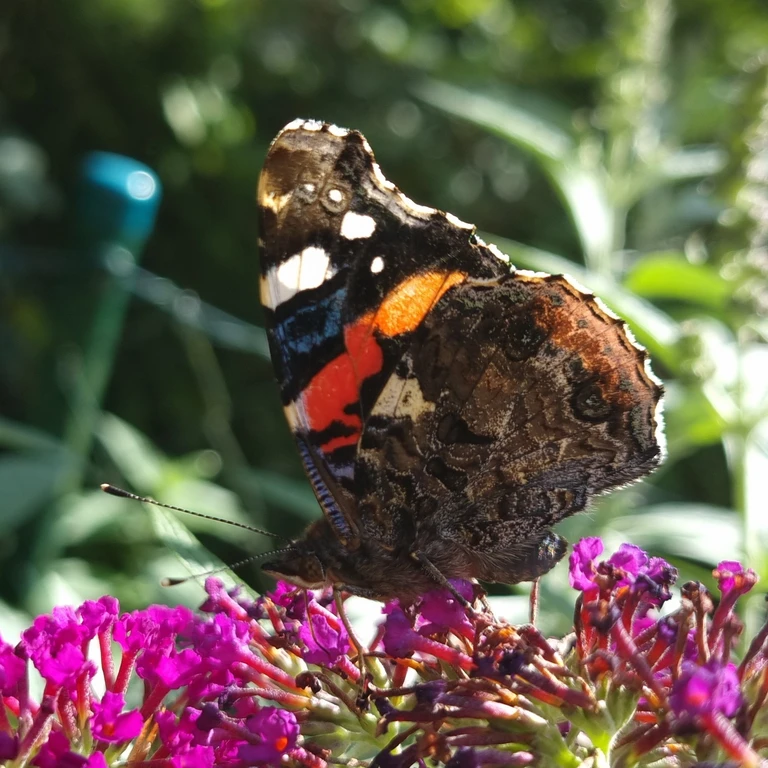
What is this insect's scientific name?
Vanessa atalanta
